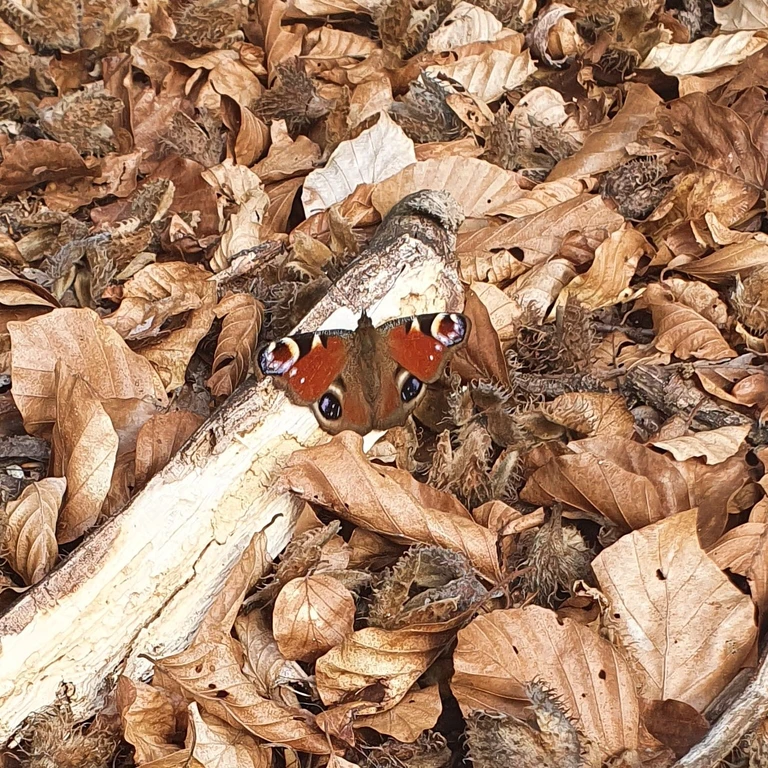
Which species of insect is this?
Aglais io
